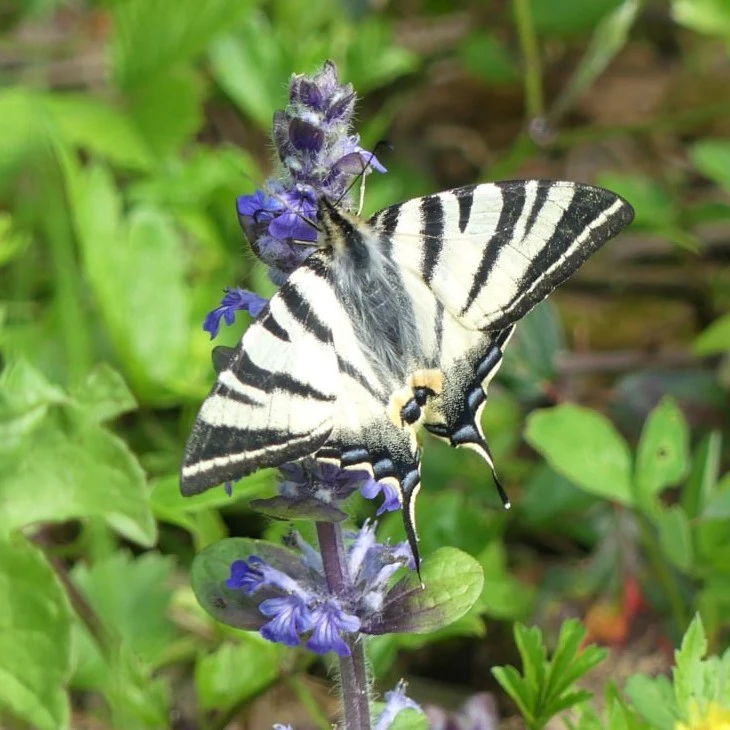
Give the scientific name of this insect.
Iphiclides podalirius
